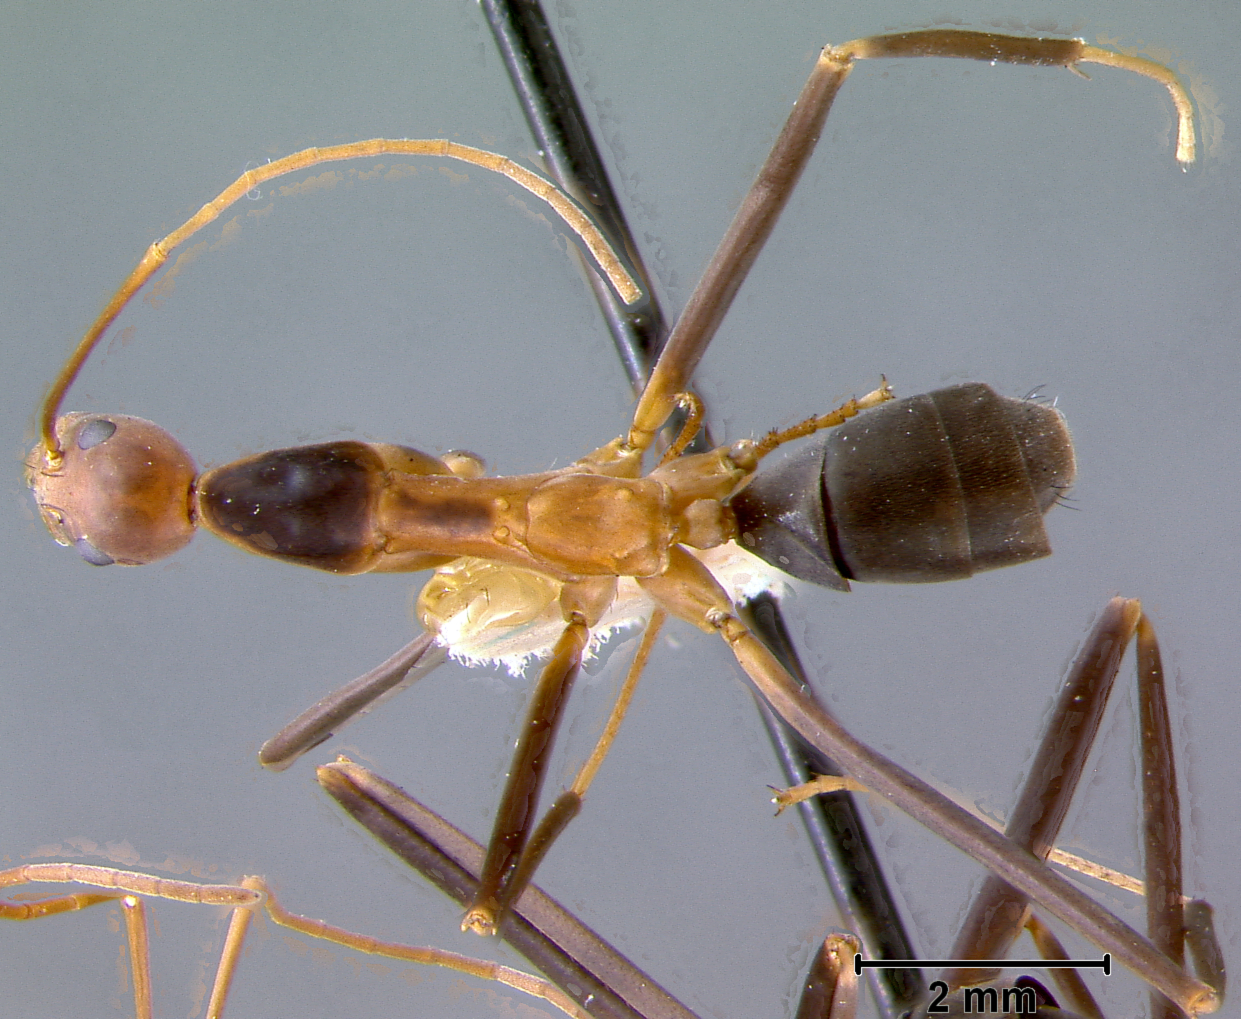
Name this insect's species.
Leptomyrmex erythrocephalus
